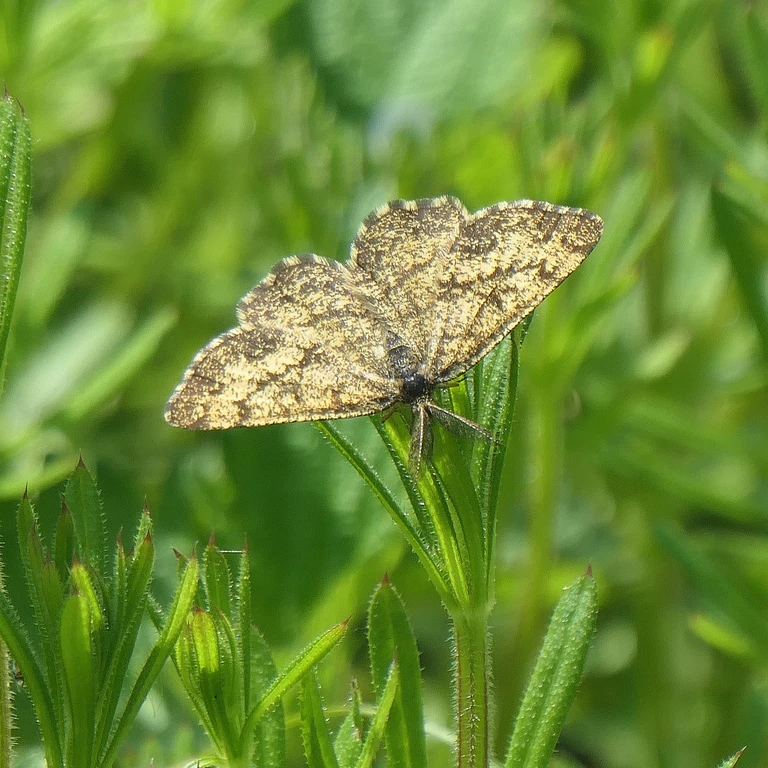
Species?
Ematurga atomaria
